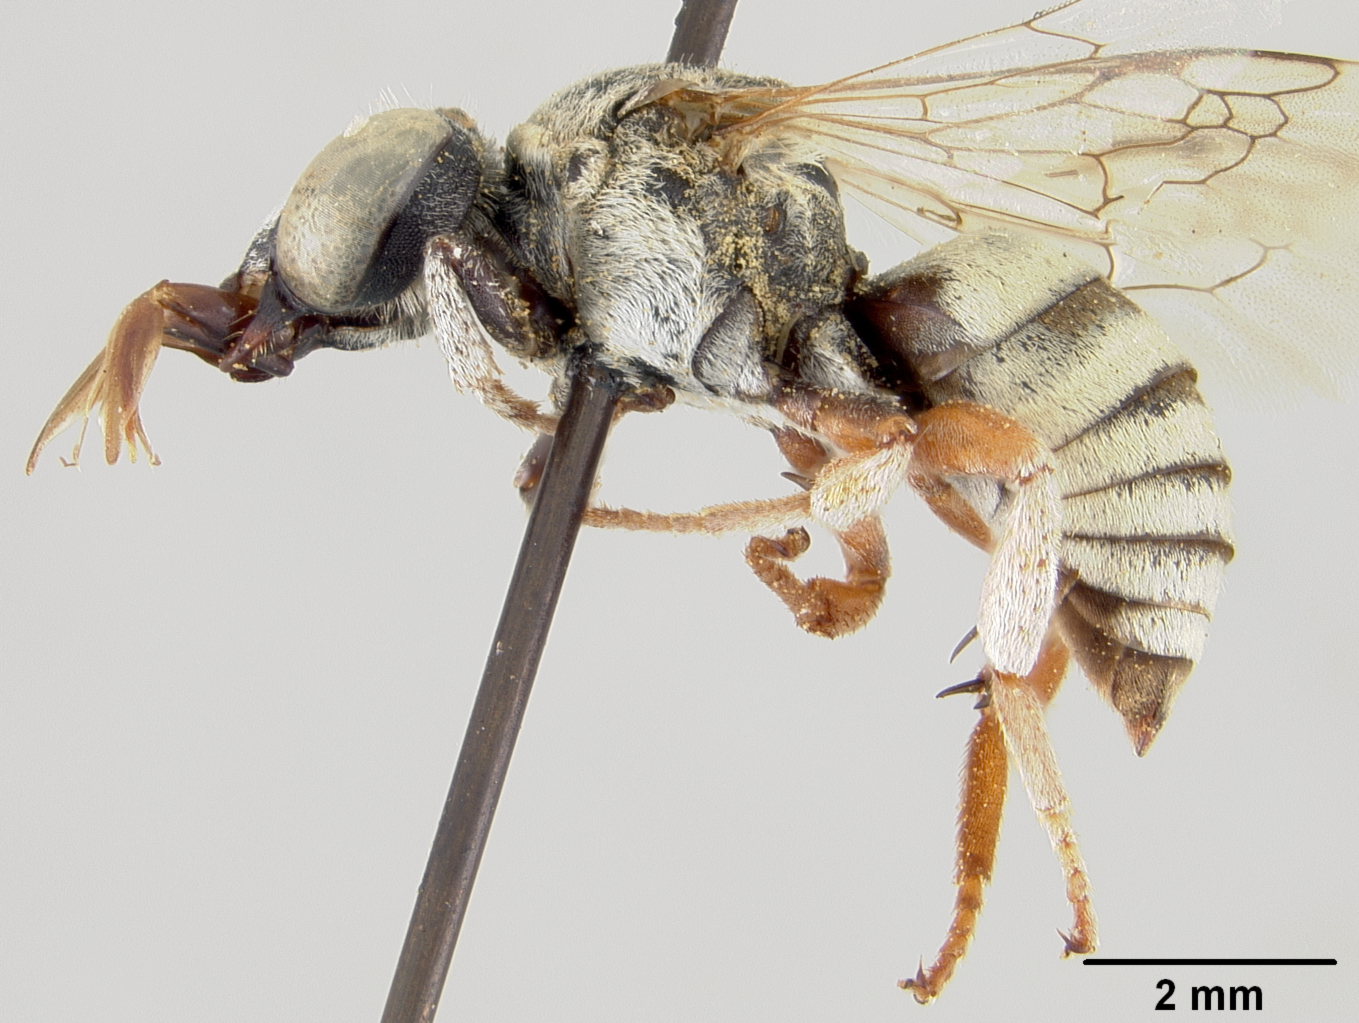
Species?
Epeolus eldoradensis
